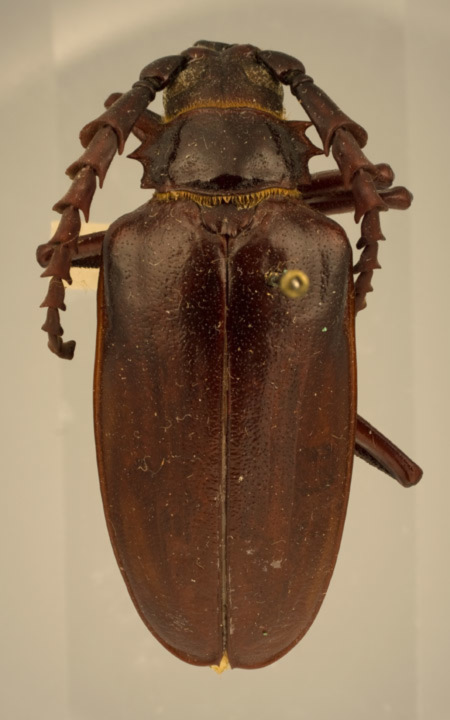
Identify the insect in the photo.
Prionus californicus (also Prionus spiculosus)
